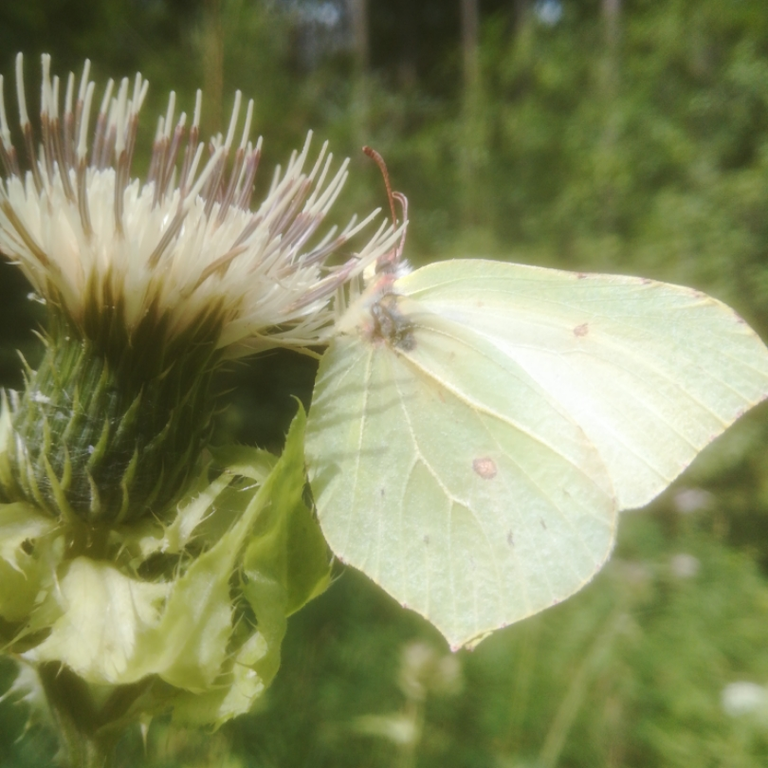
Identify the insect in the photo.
Gonepteryx rhamni
